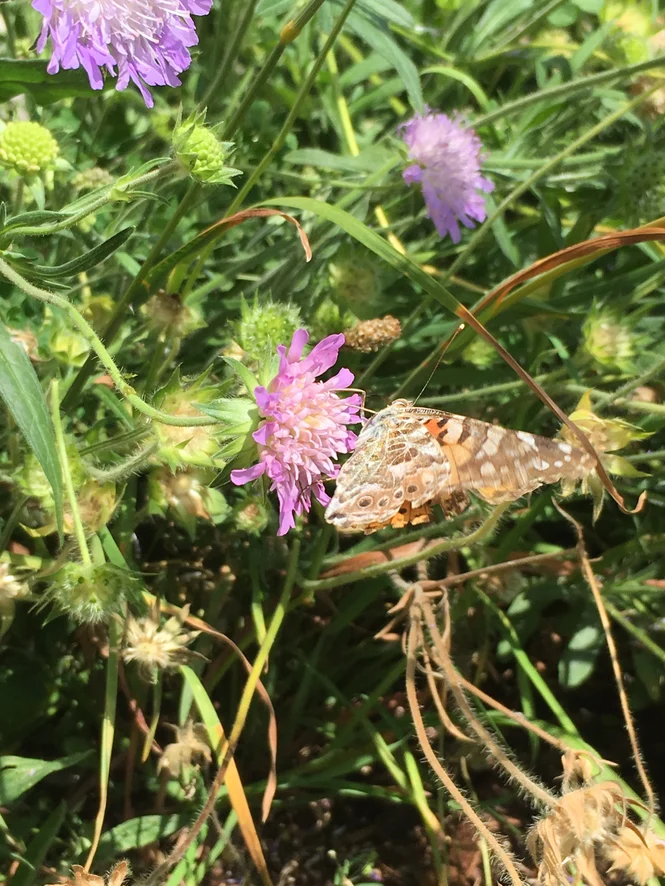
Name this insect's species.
Vanessa cardui
